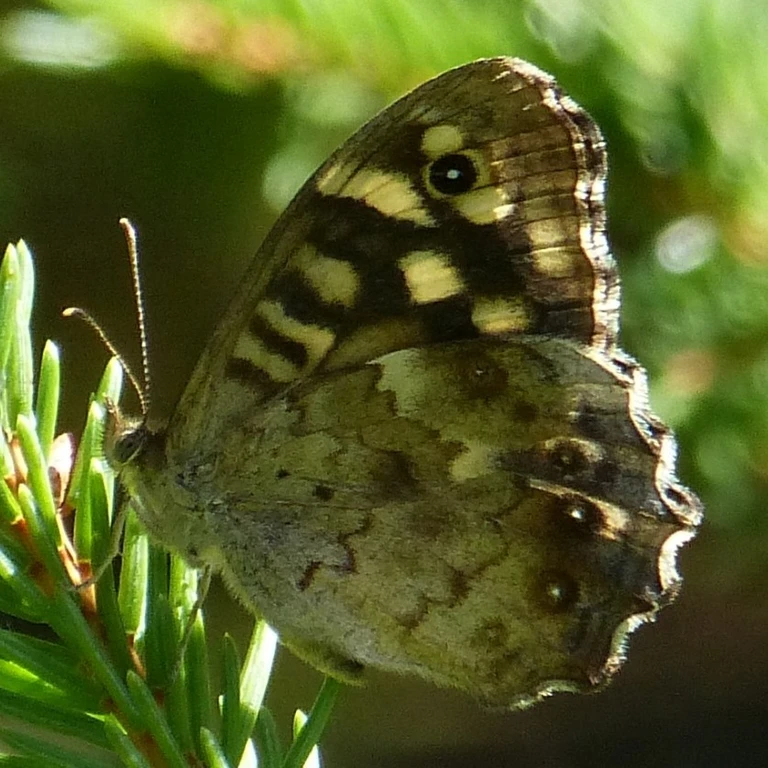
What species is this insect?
Pararge aegeria
